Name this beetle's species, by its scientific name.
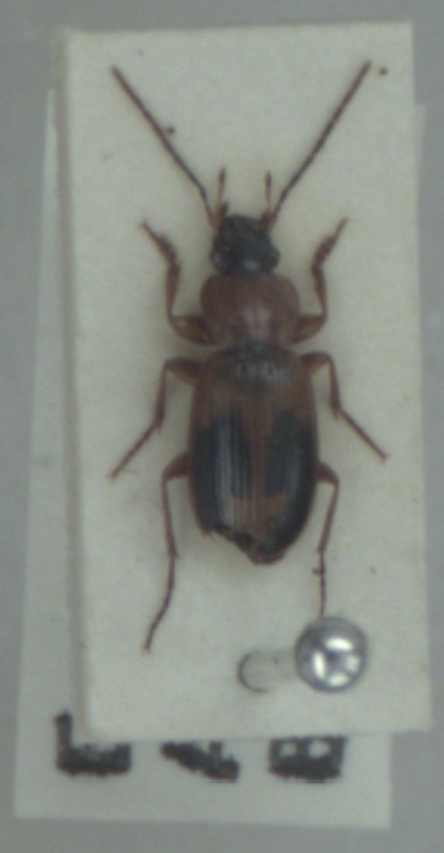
Badister bullatus
